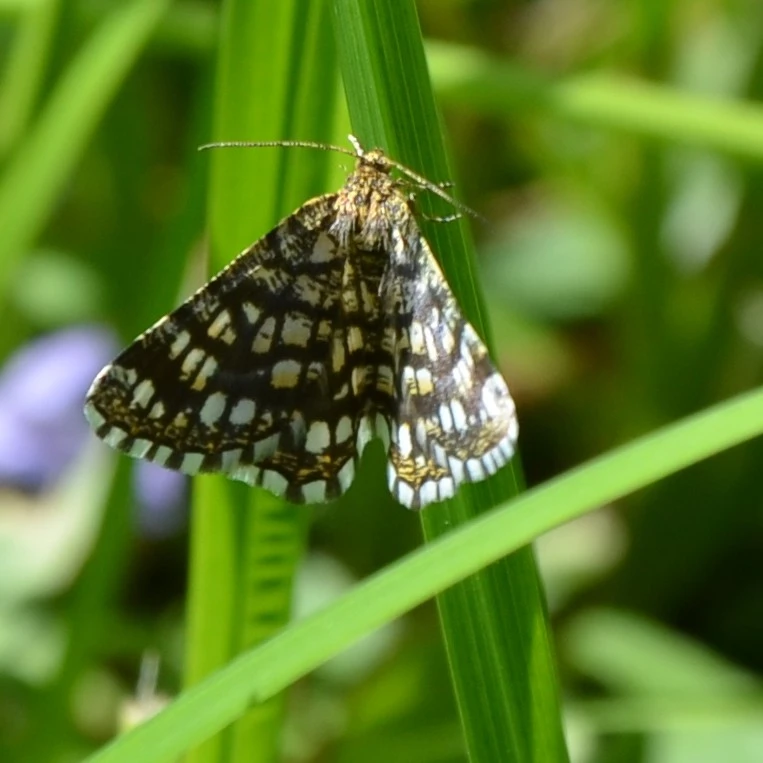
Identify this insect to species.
Chiasmia clathrata
